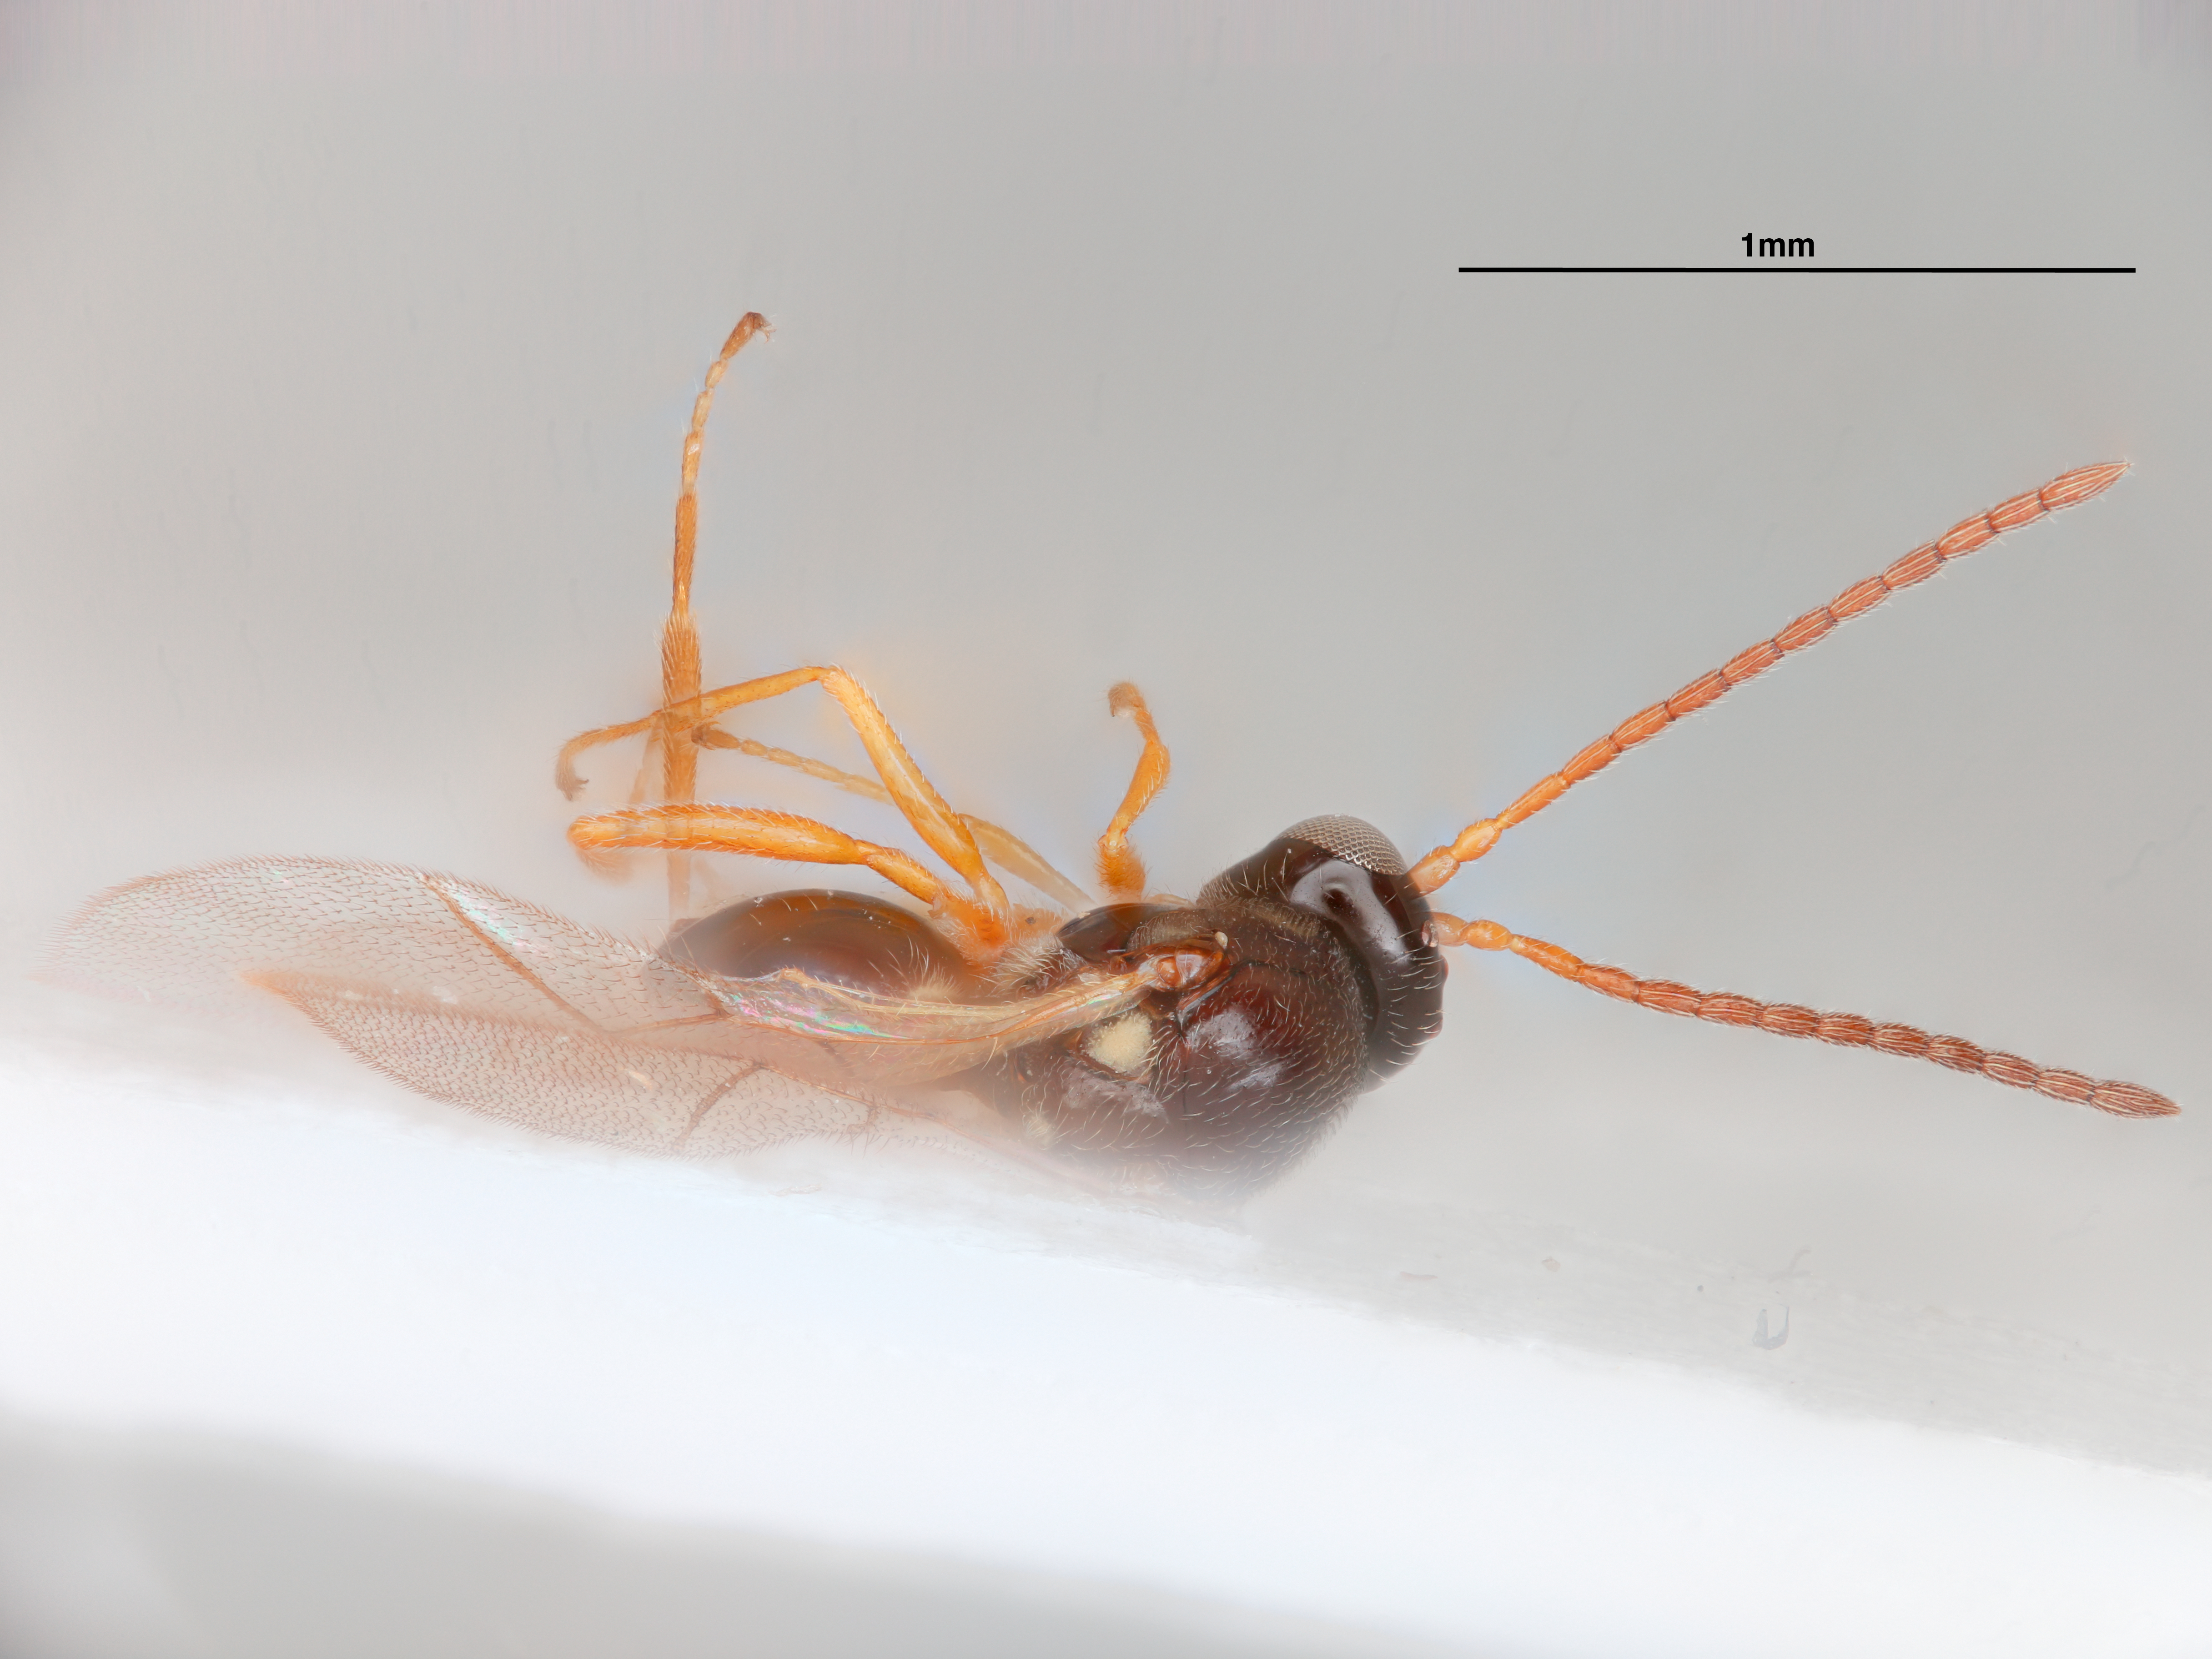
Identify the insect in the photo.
Phaenoglyphis chiangmaiensis
